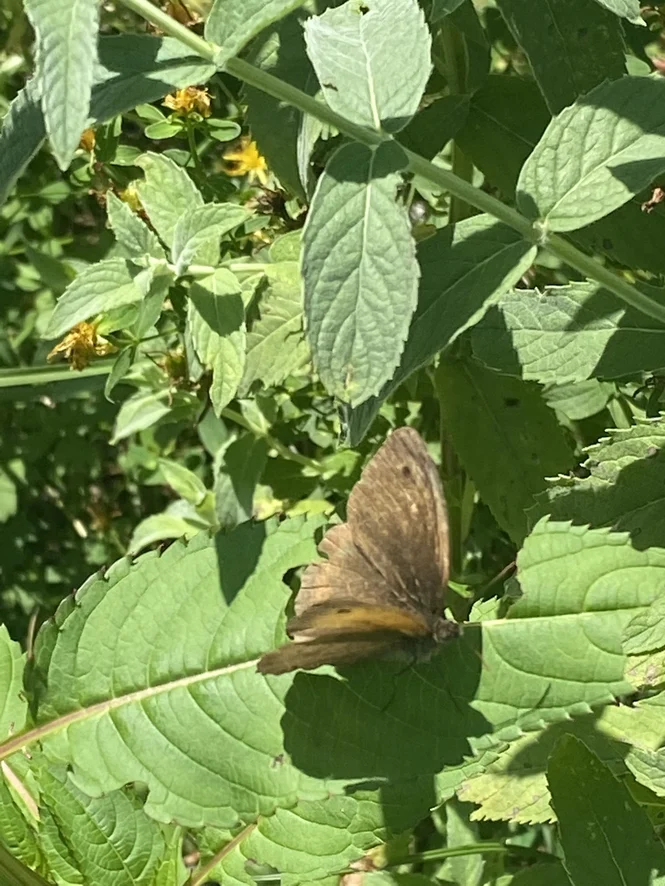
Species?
Maniola jurtina
